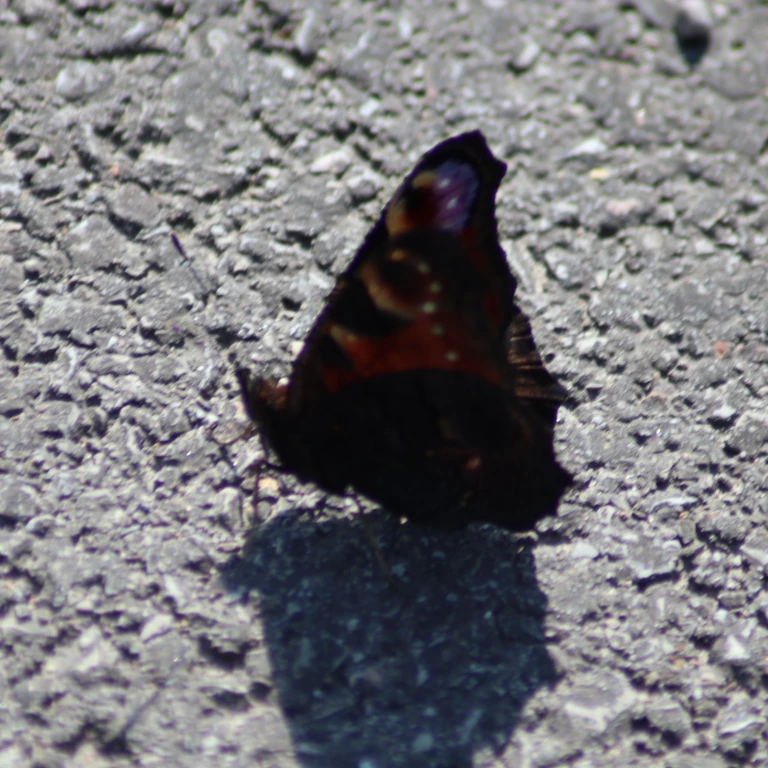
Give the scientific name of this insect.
Aglais io
